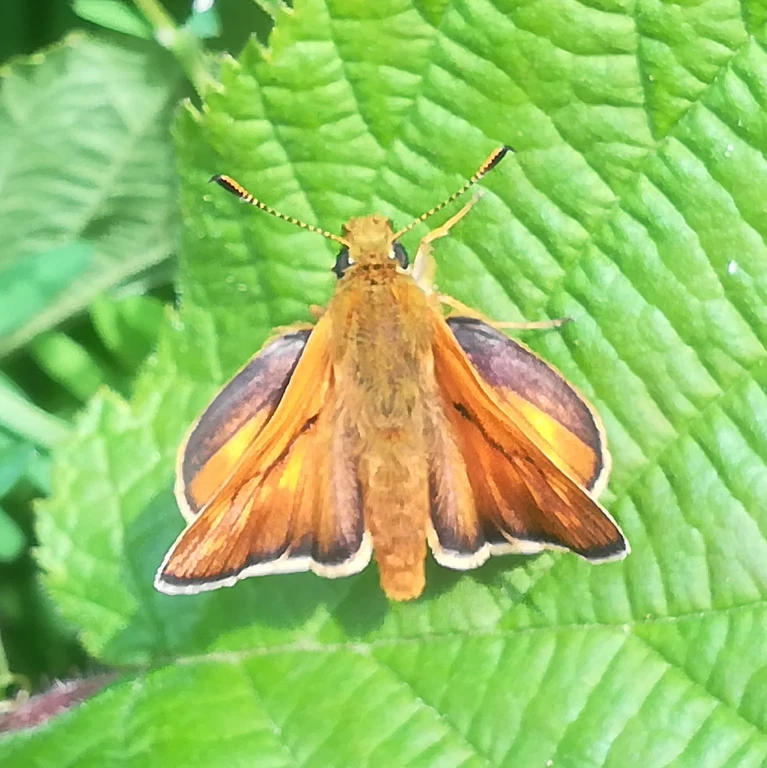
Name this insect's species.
Ochlodes sylvanus (also Ochlodes venata)
